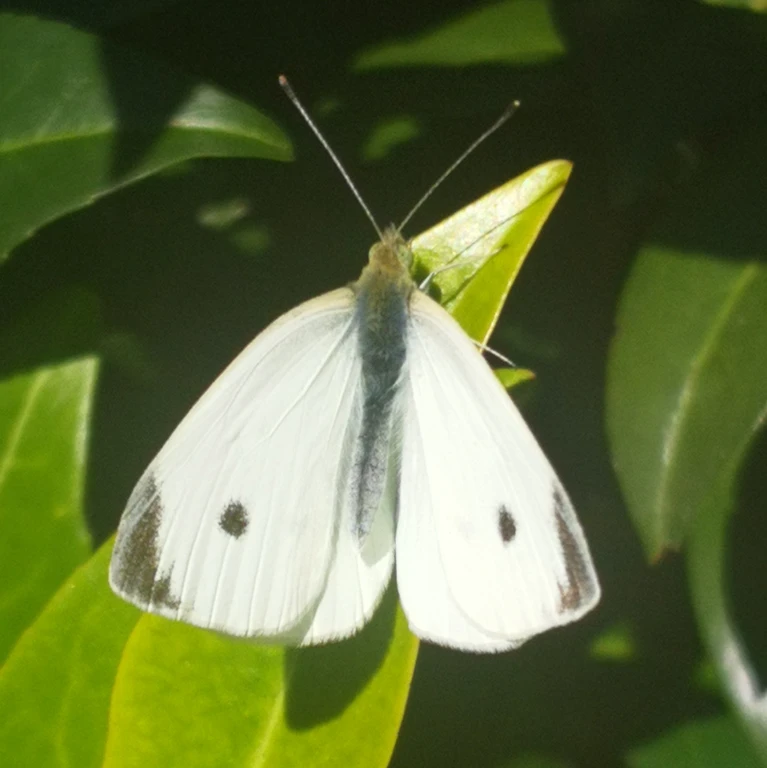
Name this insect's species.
Pieris rapae
